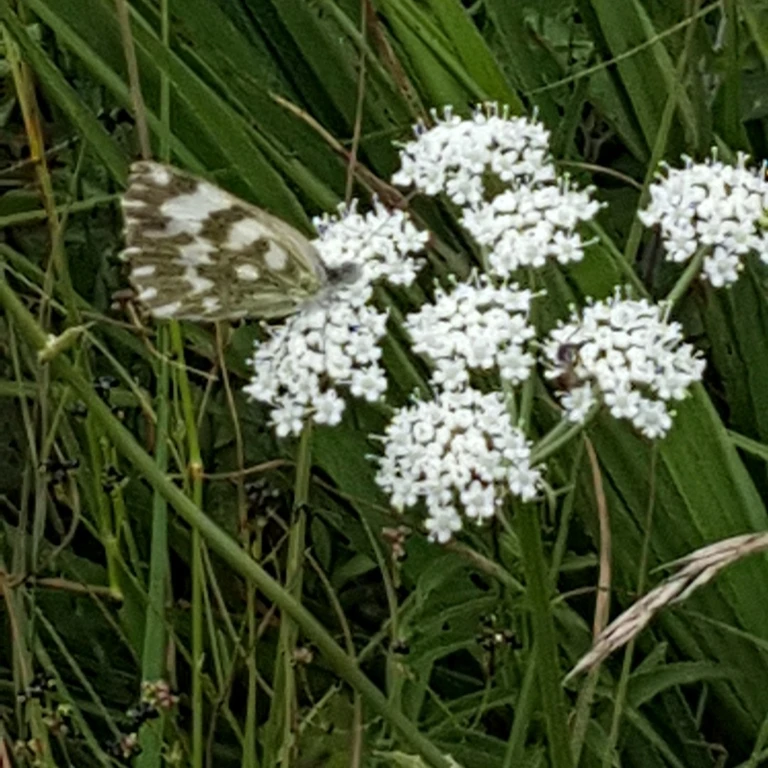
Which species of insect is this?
Pontia edusa
